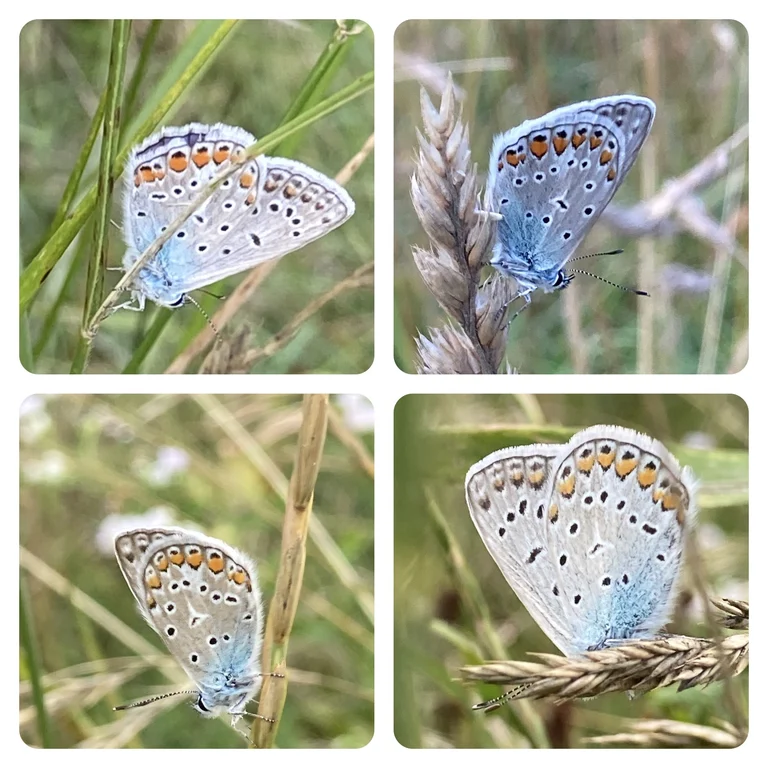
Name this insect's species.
Polyommatus icarus
